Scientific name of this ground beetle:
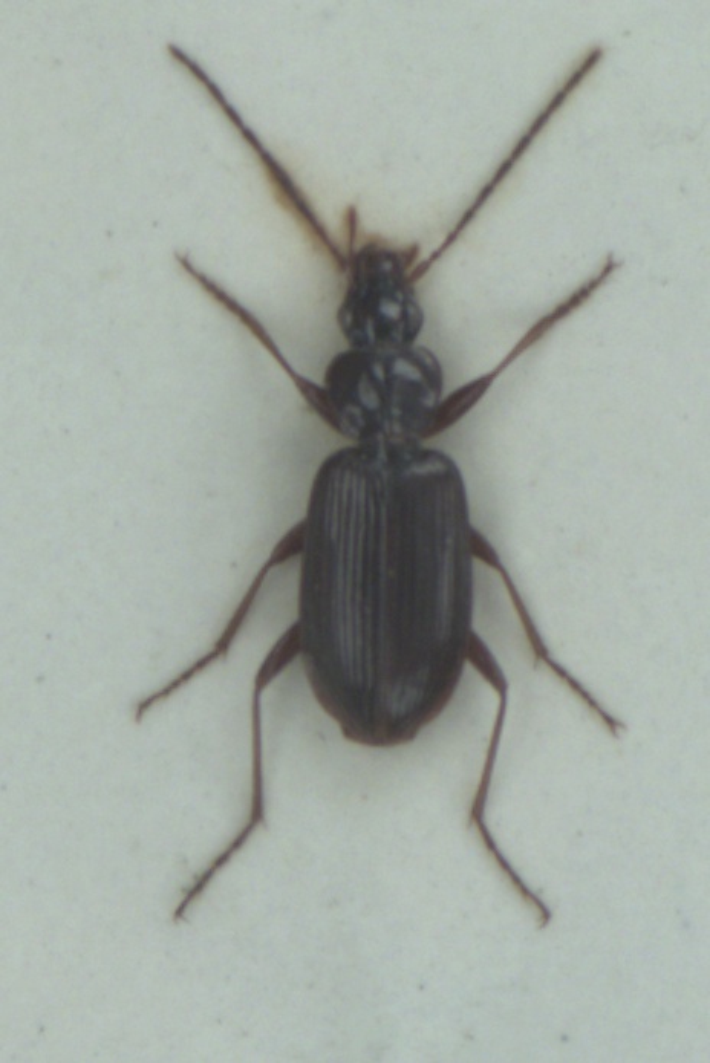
Platynus livens
